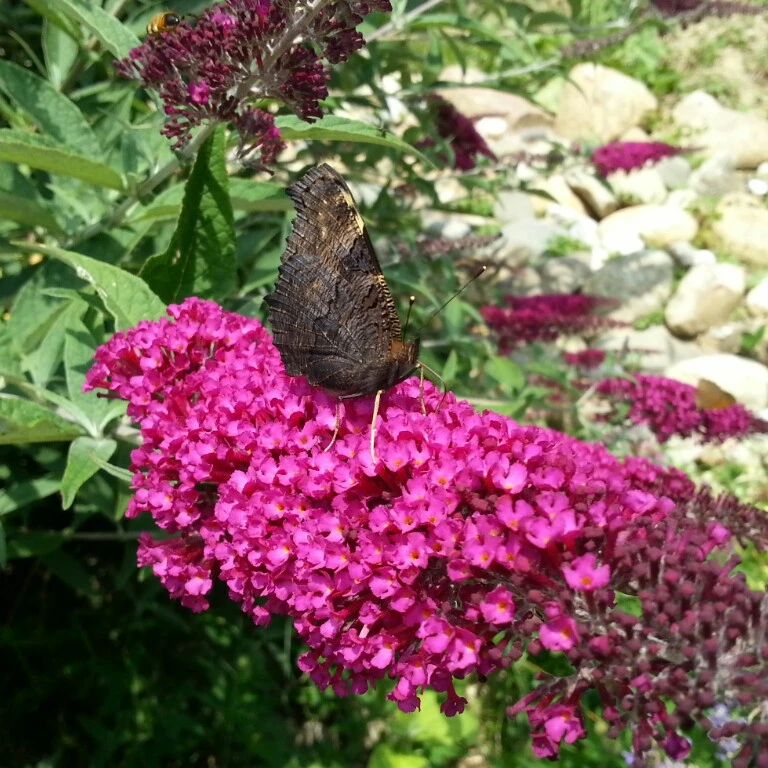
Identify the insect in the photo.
Aglais io
